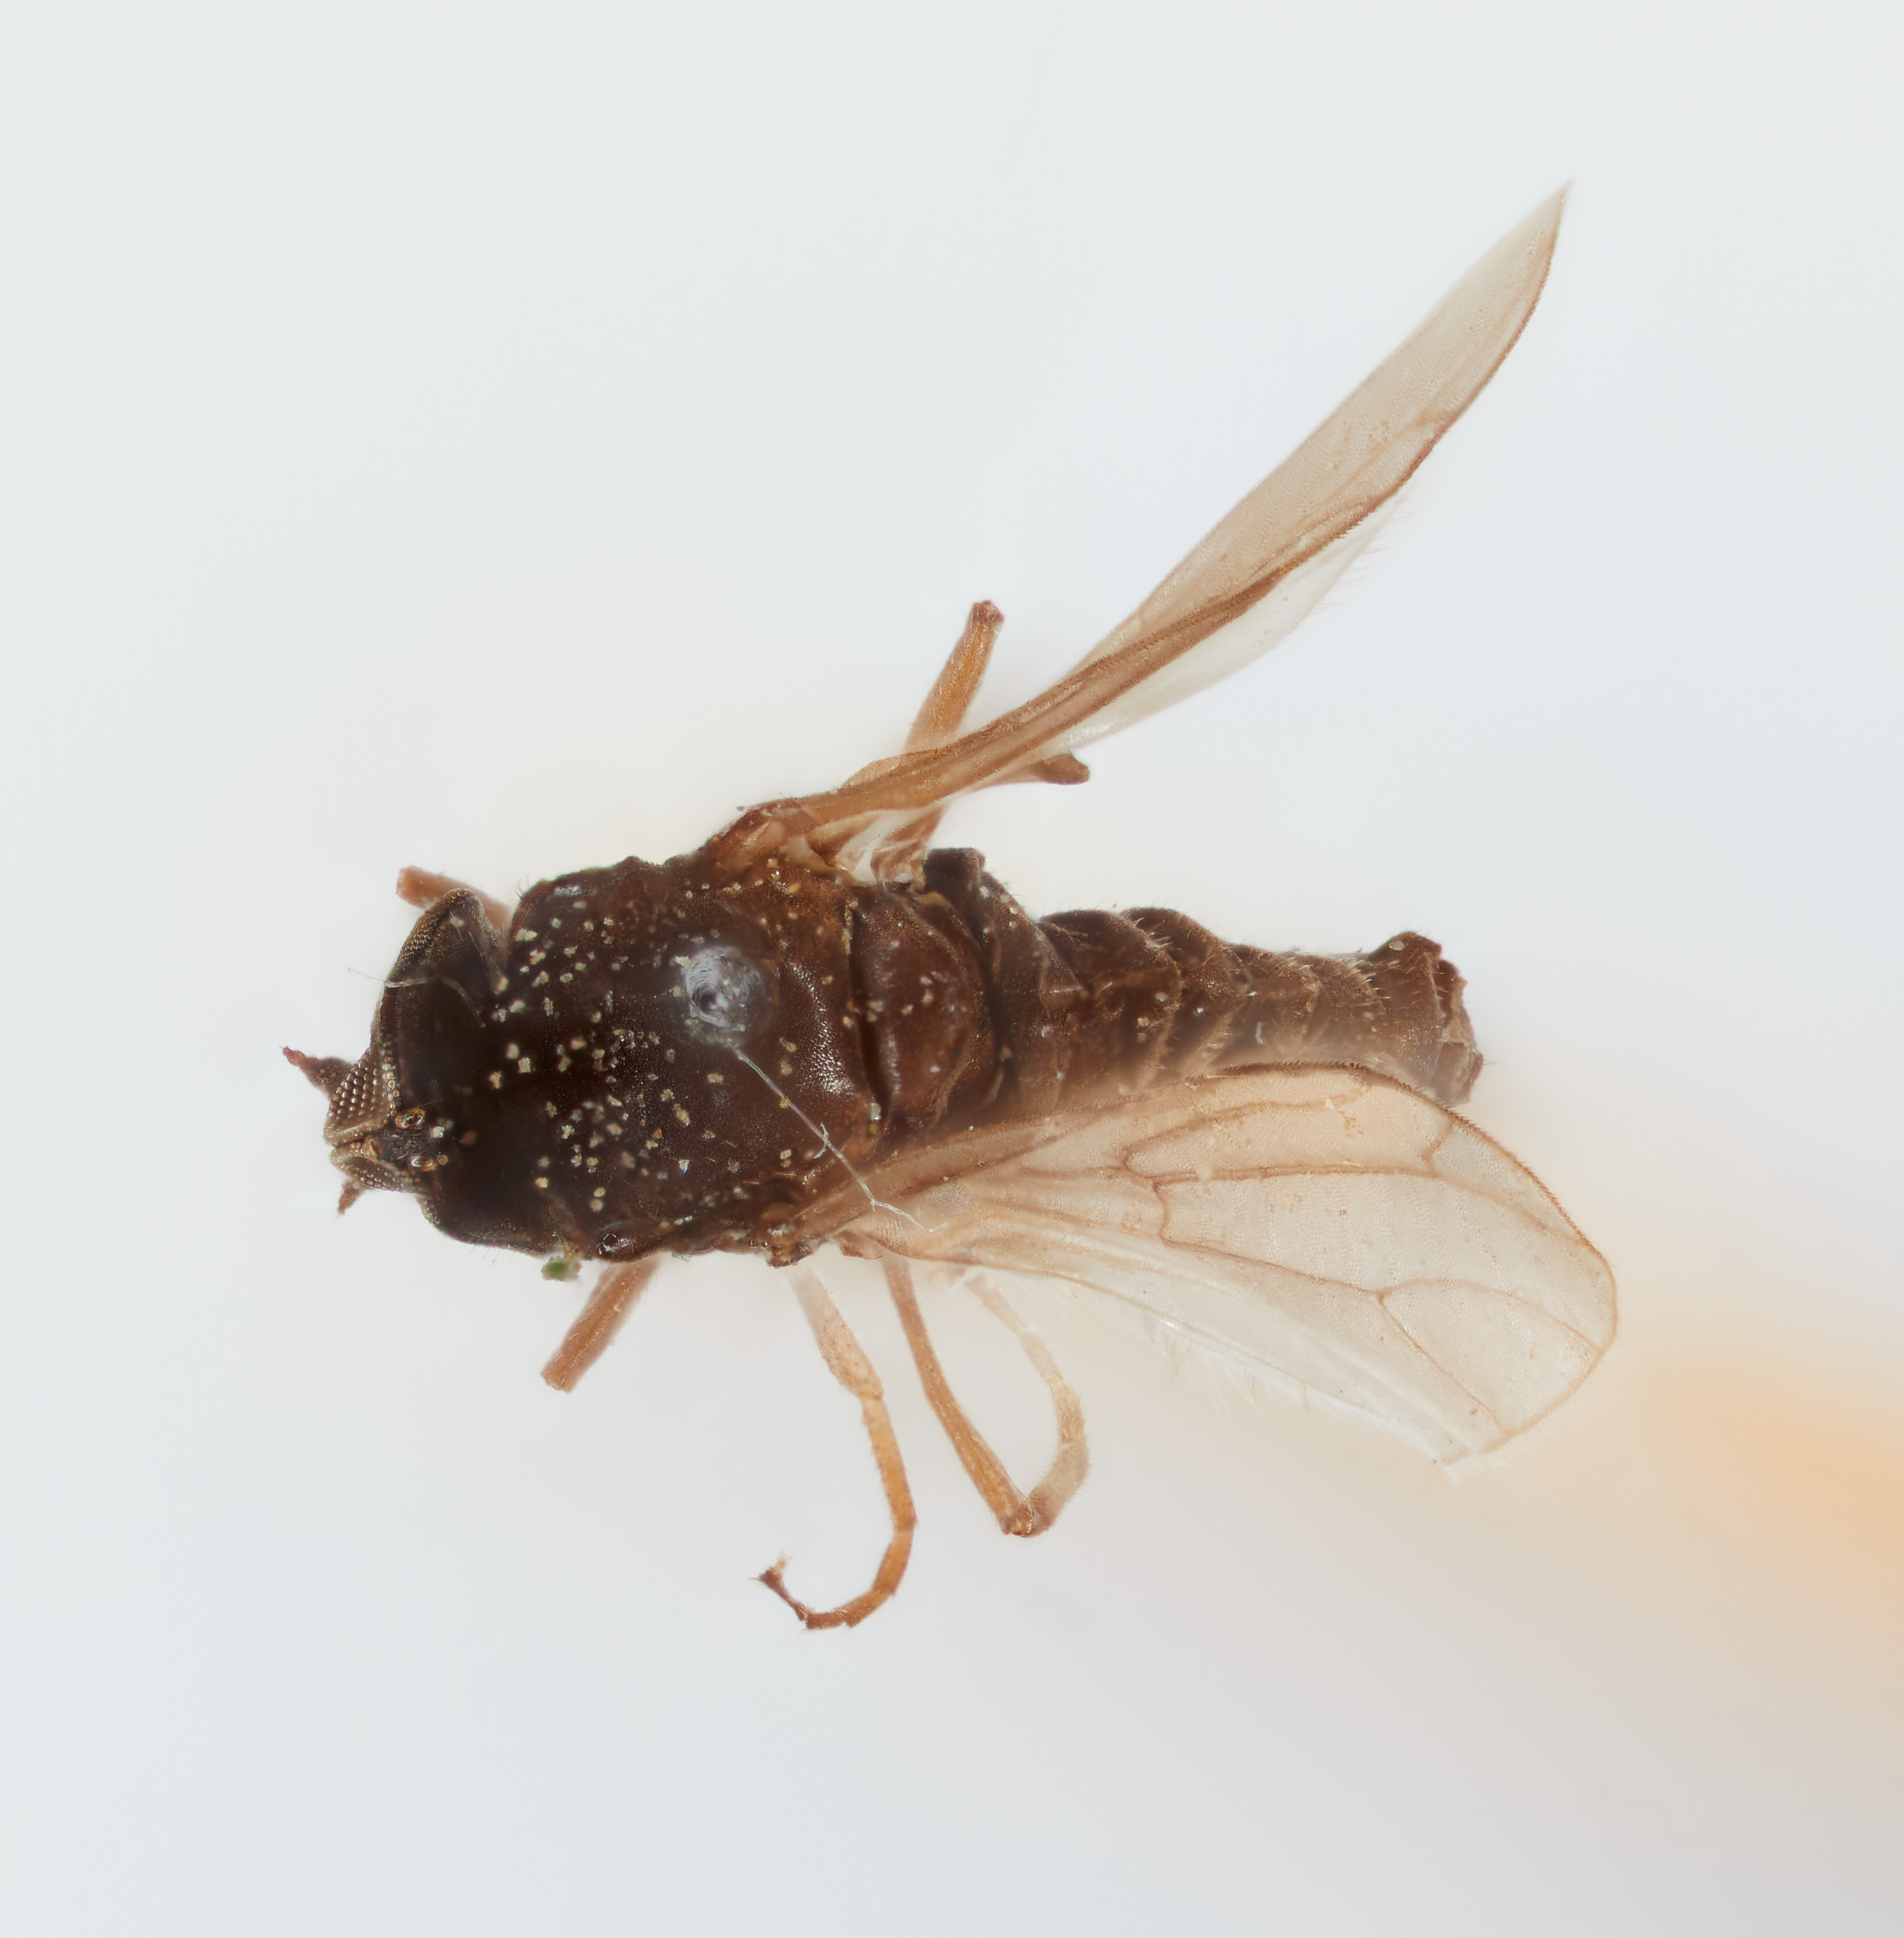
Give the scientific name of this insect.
Hilarimorpha abuta
